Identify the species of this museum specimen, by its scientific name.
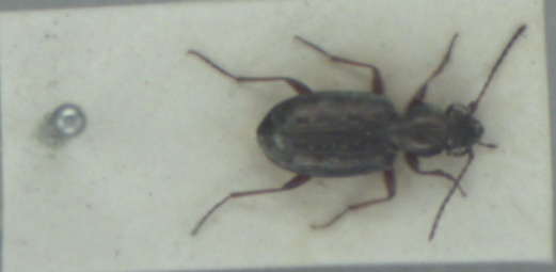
Asaphidion pallipes
